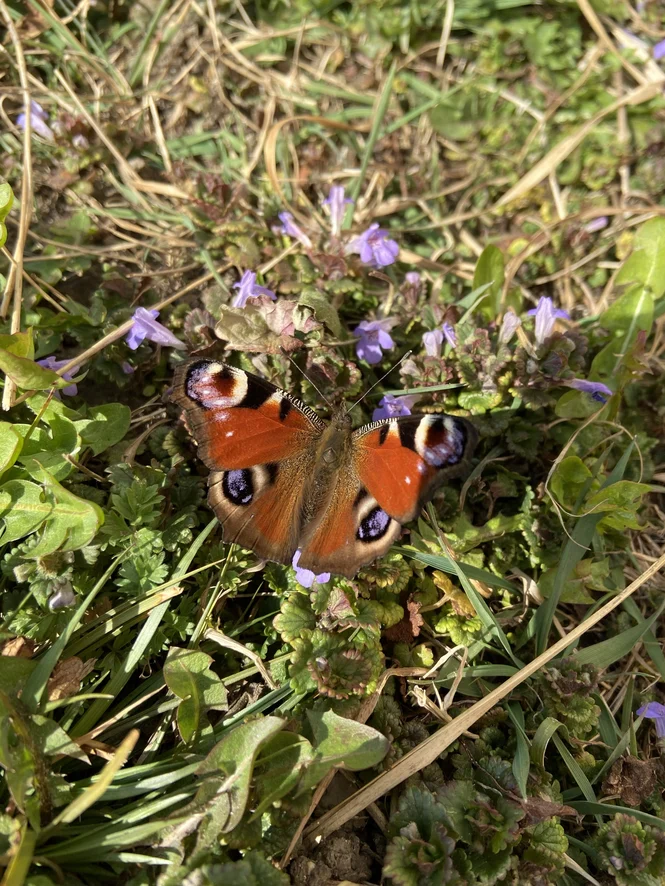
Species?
Aglais io
